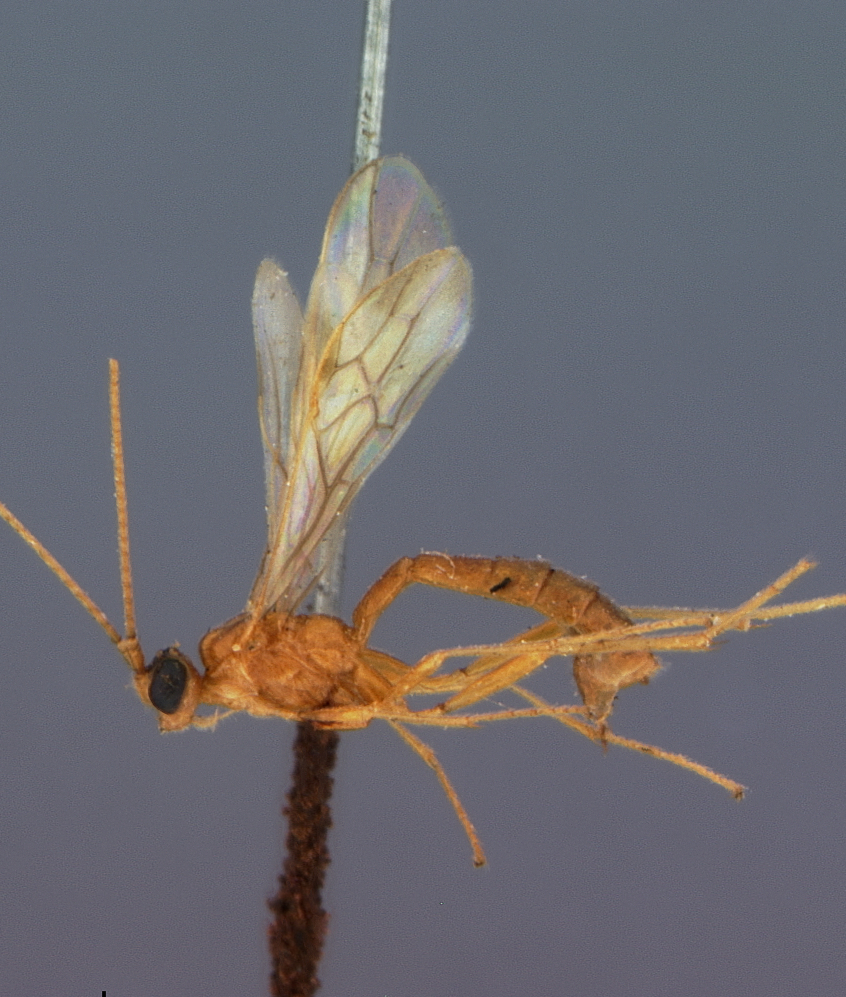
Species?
Trigonophatnus philippinensis
